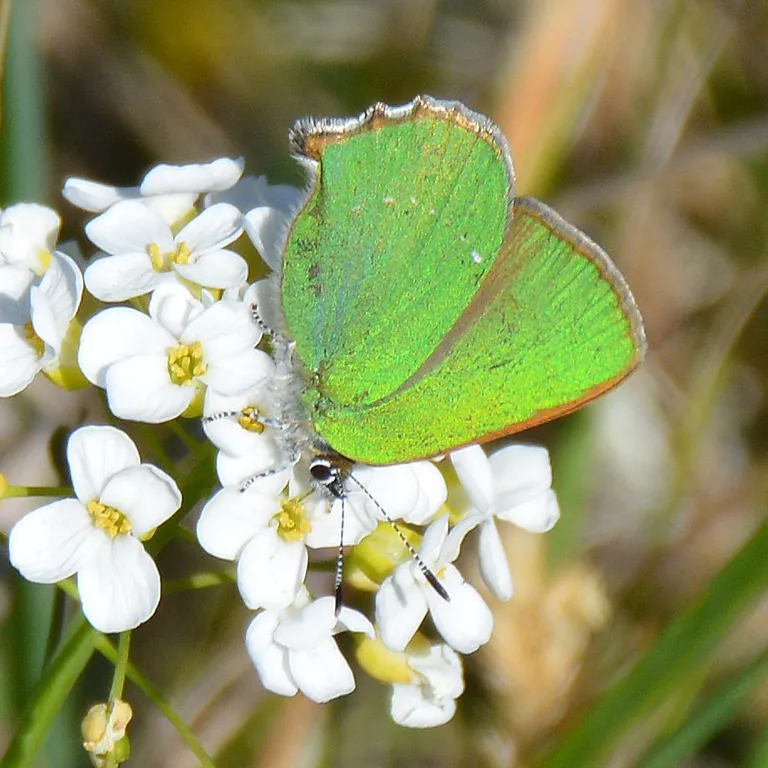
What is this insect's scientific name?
Callophrys rubi
